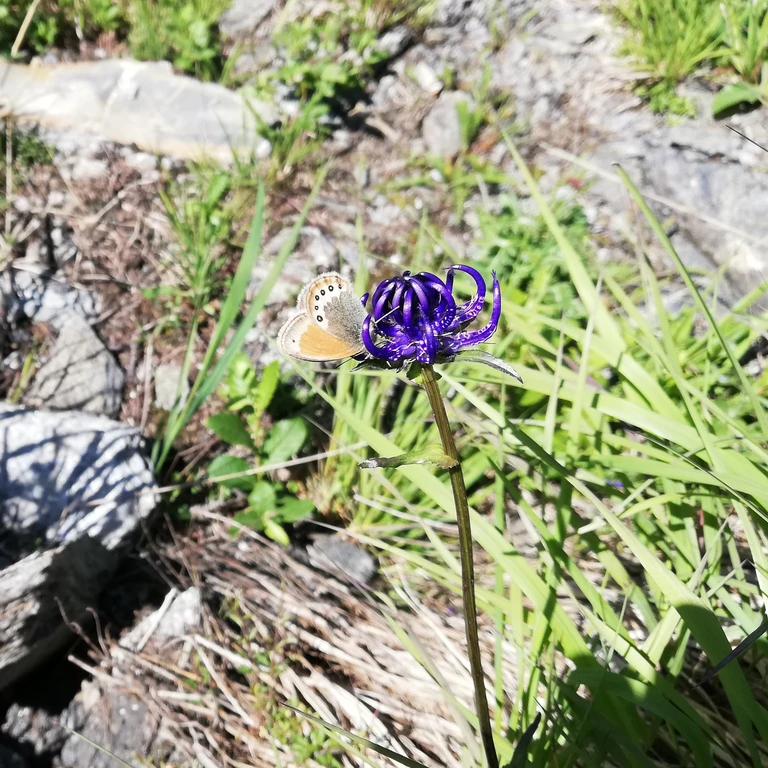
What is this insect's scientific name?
Coenonympha gardetta
